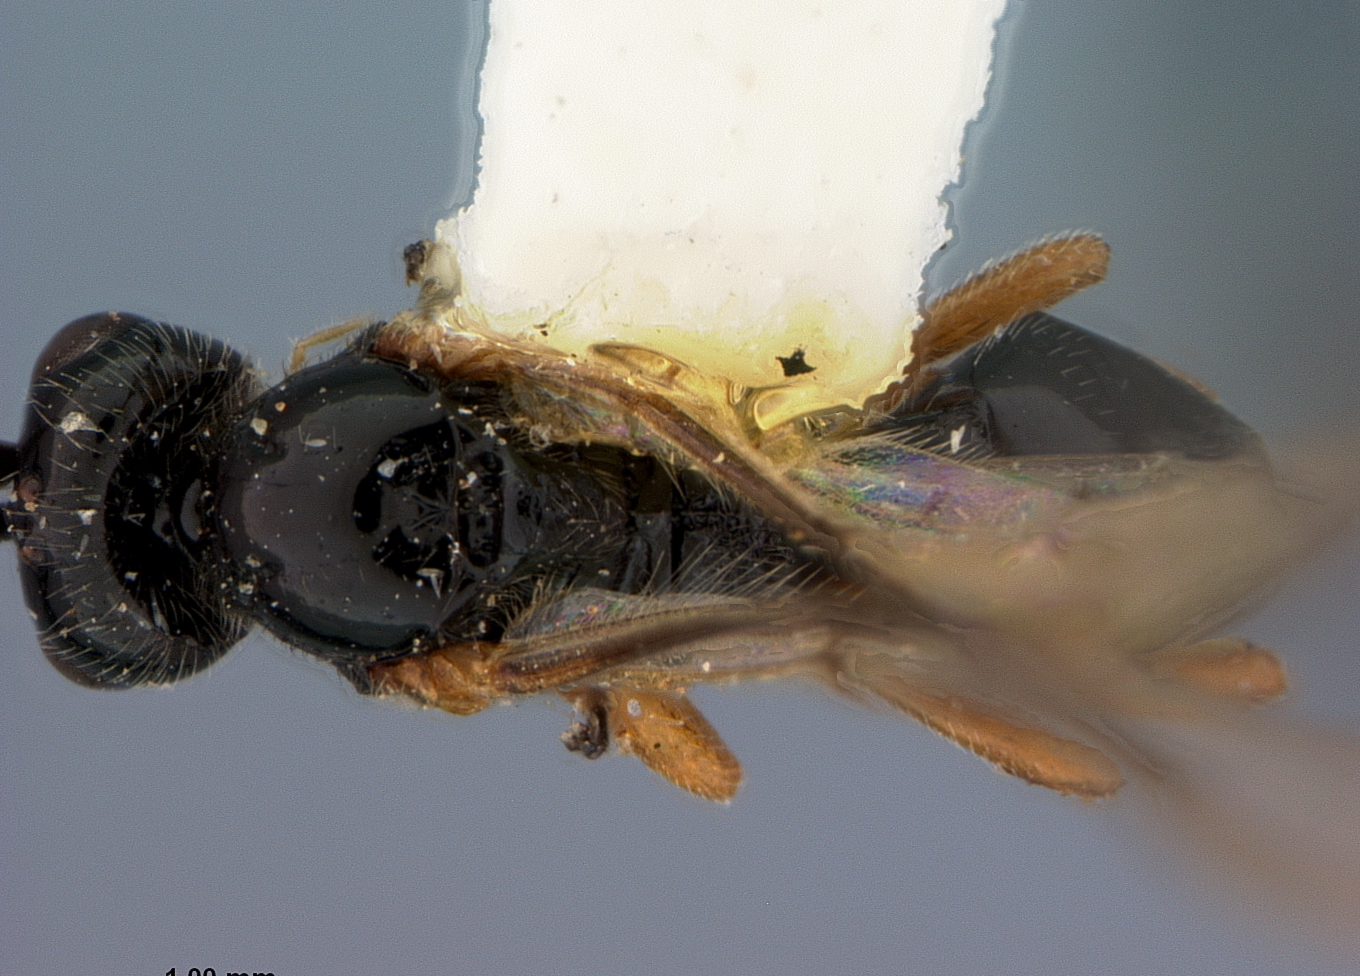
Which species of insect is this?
Opius incertus
